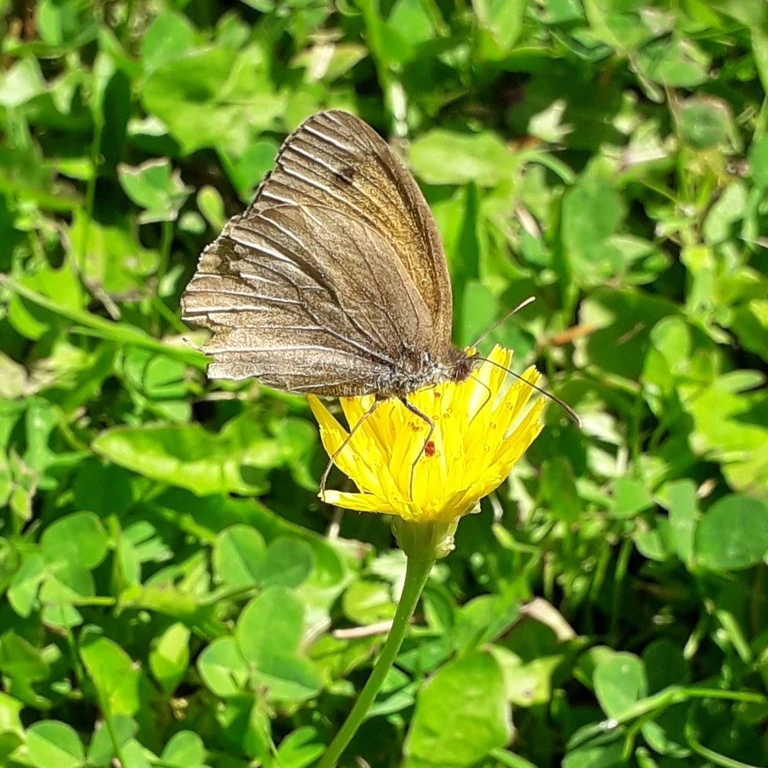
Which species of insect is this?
Maniola jurtina
